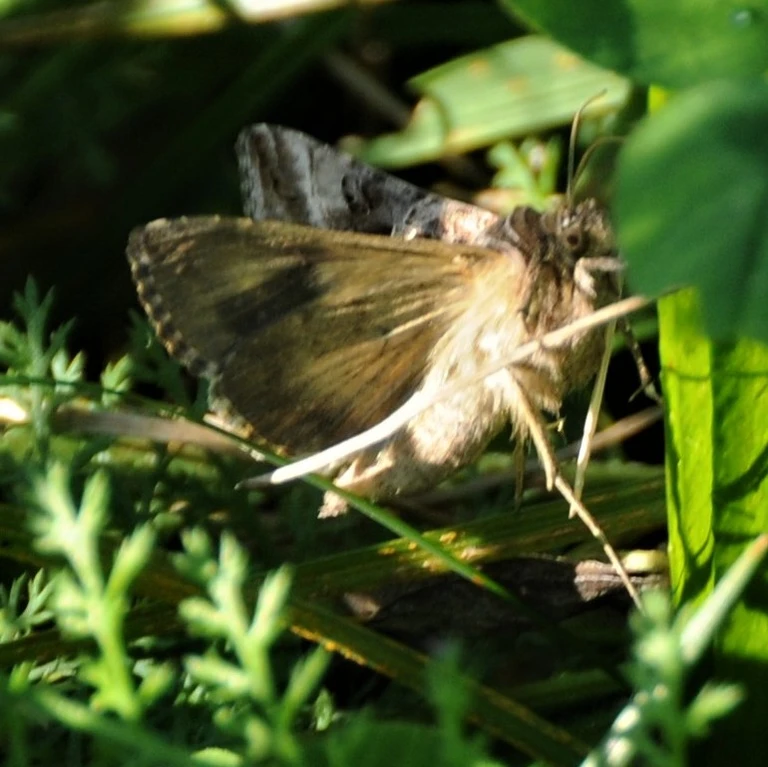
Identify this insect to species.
Autographa gamma
